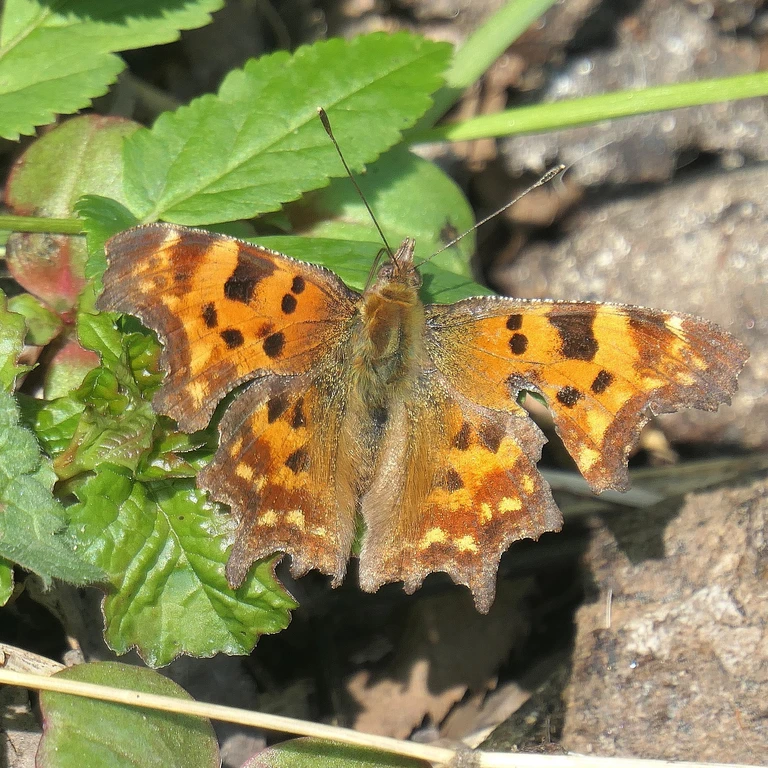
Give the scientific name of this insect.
Polygonia c-album
